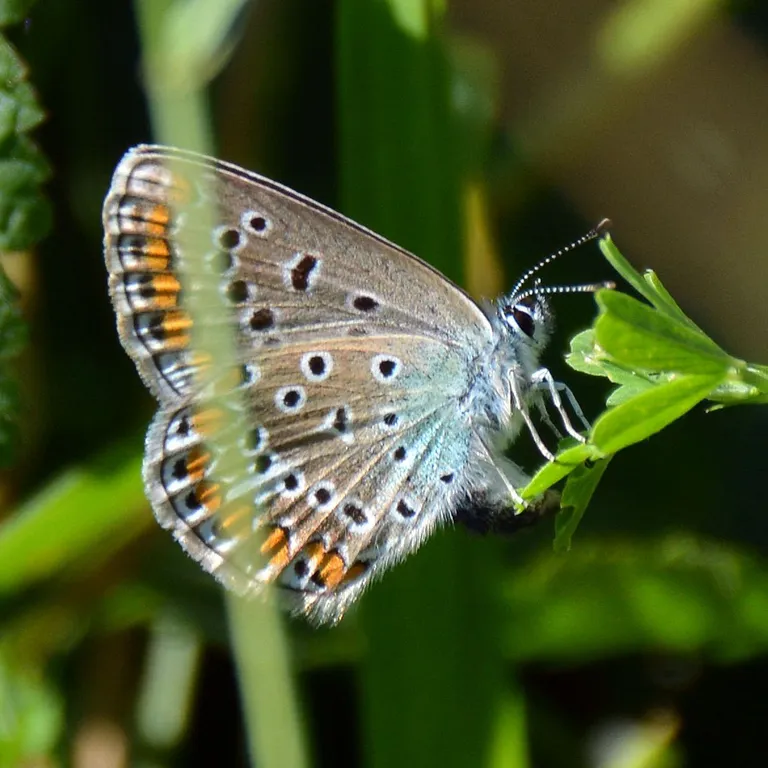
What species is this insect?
Polyommatus icarus
